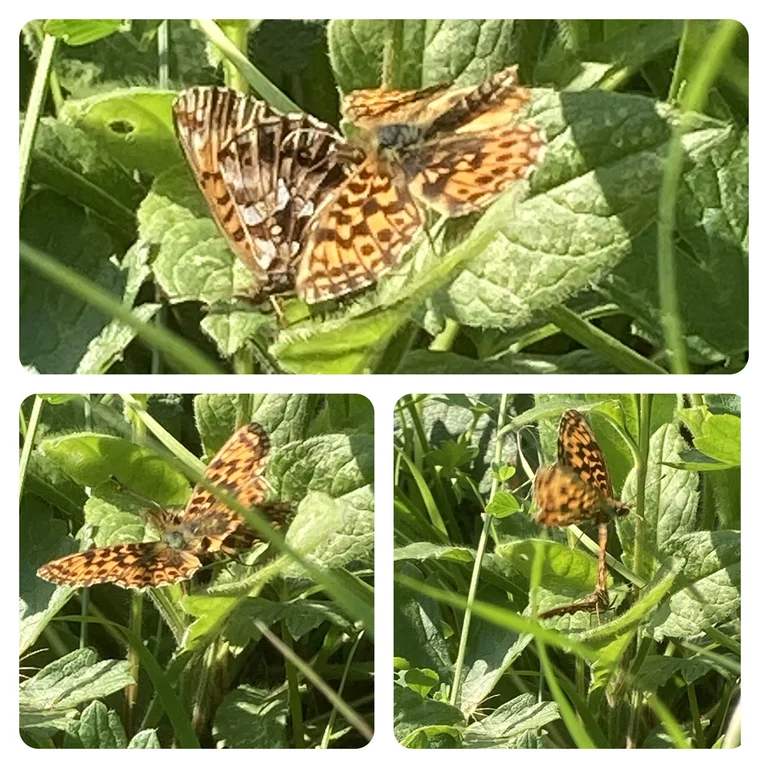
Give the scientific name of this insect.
Boloria dia
